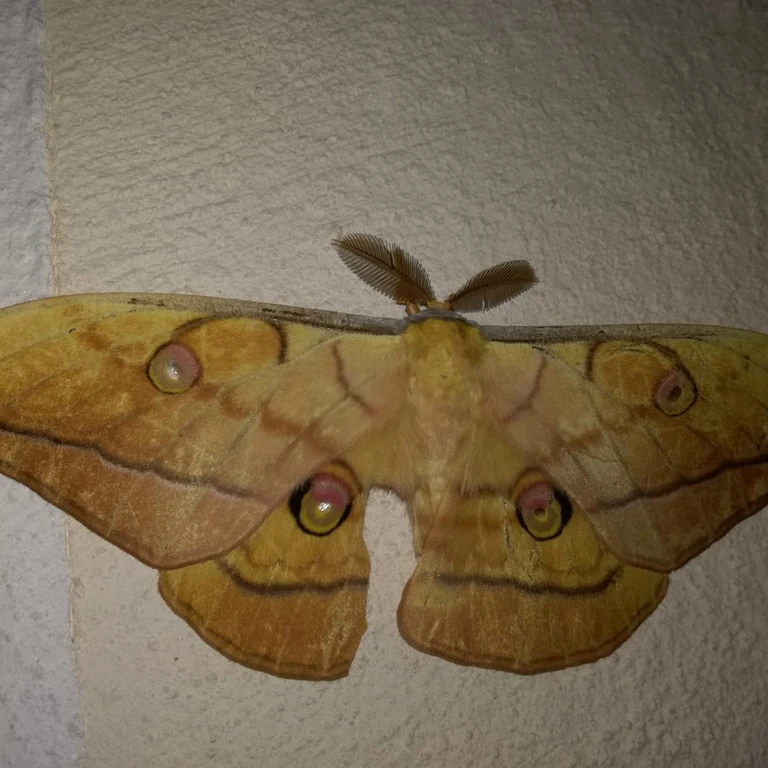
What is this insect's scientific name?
Antheraea yamamai
